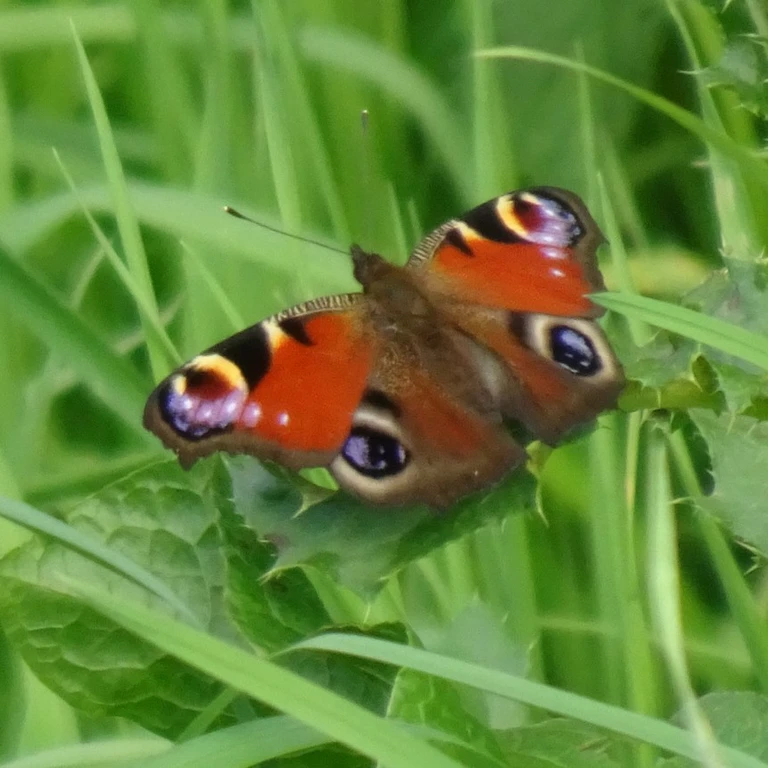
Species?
Aglais io
